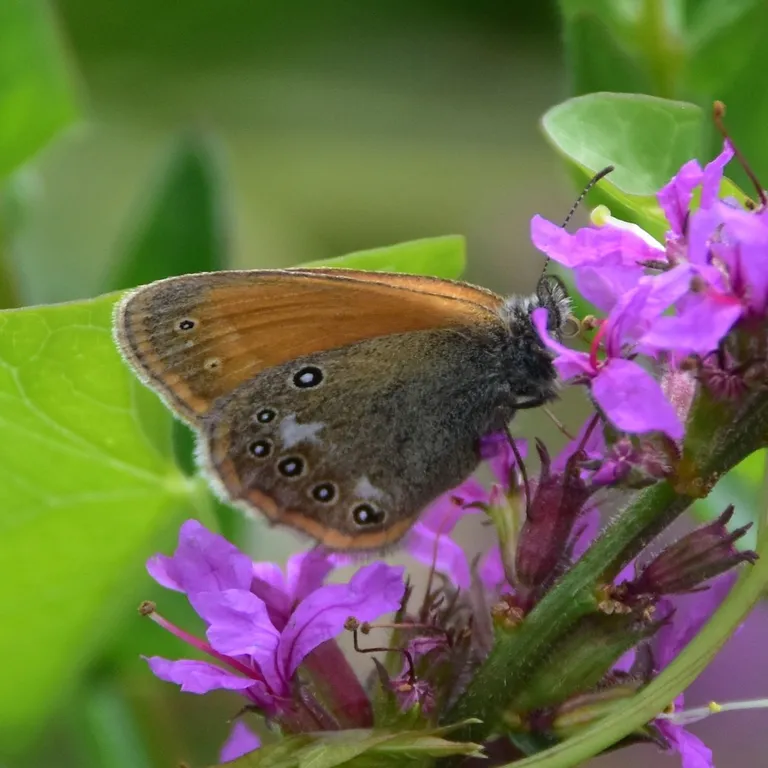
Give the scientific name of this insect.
Coenonympha glycerion (also Coenonympha iphis)
